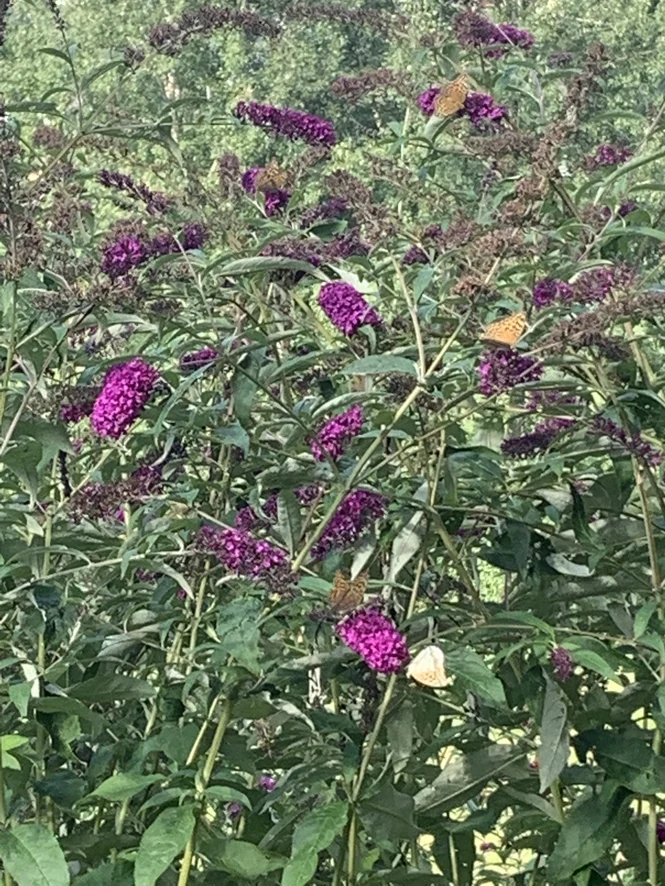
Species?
Argynnis paphia
